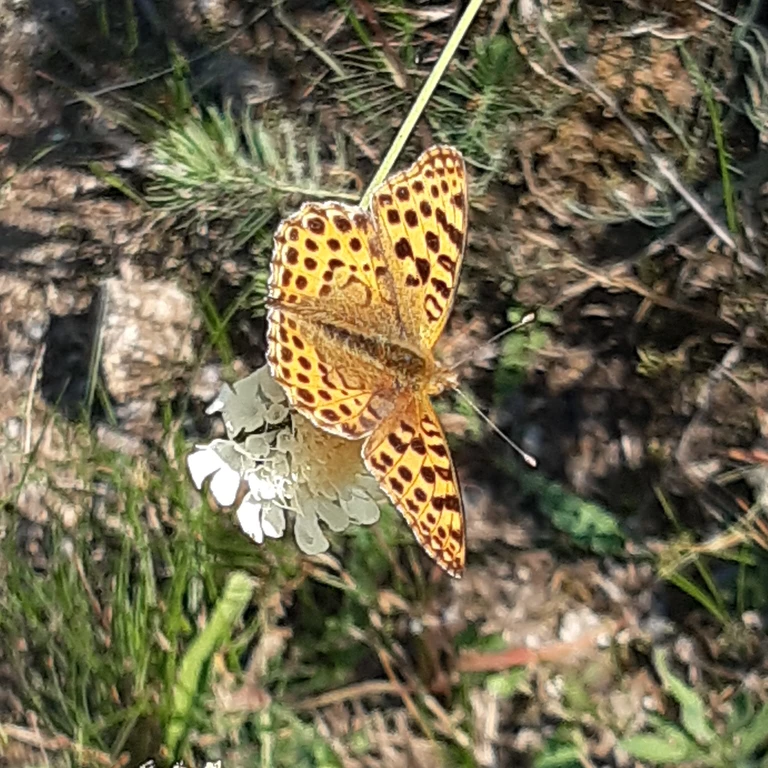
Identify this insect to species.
Issoria lathonia
